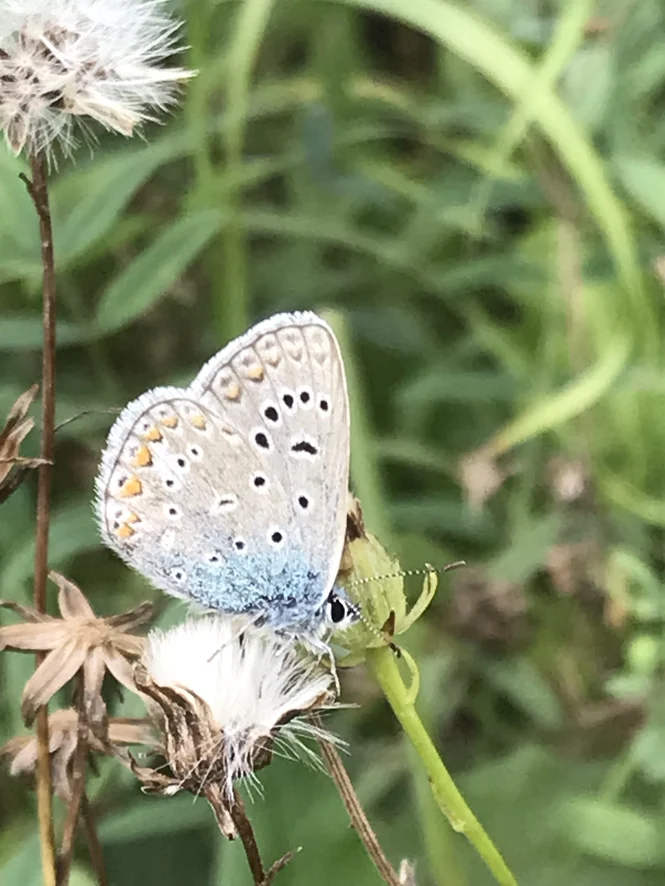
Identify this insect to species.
Polyommatus icarus
